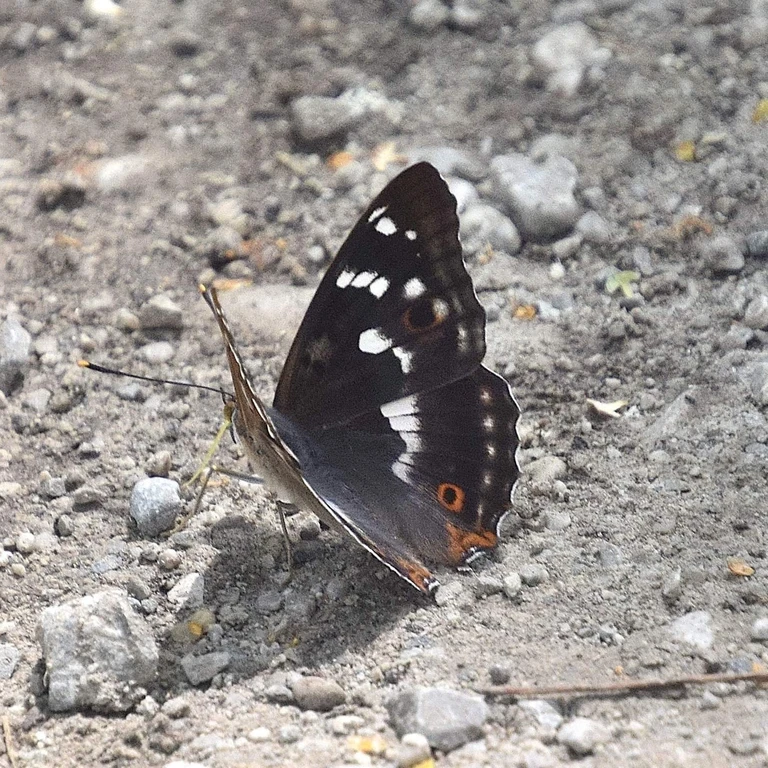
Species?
Apatura ilia
